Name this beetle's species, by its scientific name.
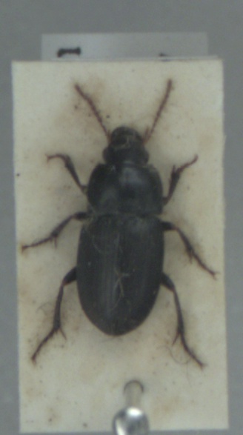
Harpalus anxius
